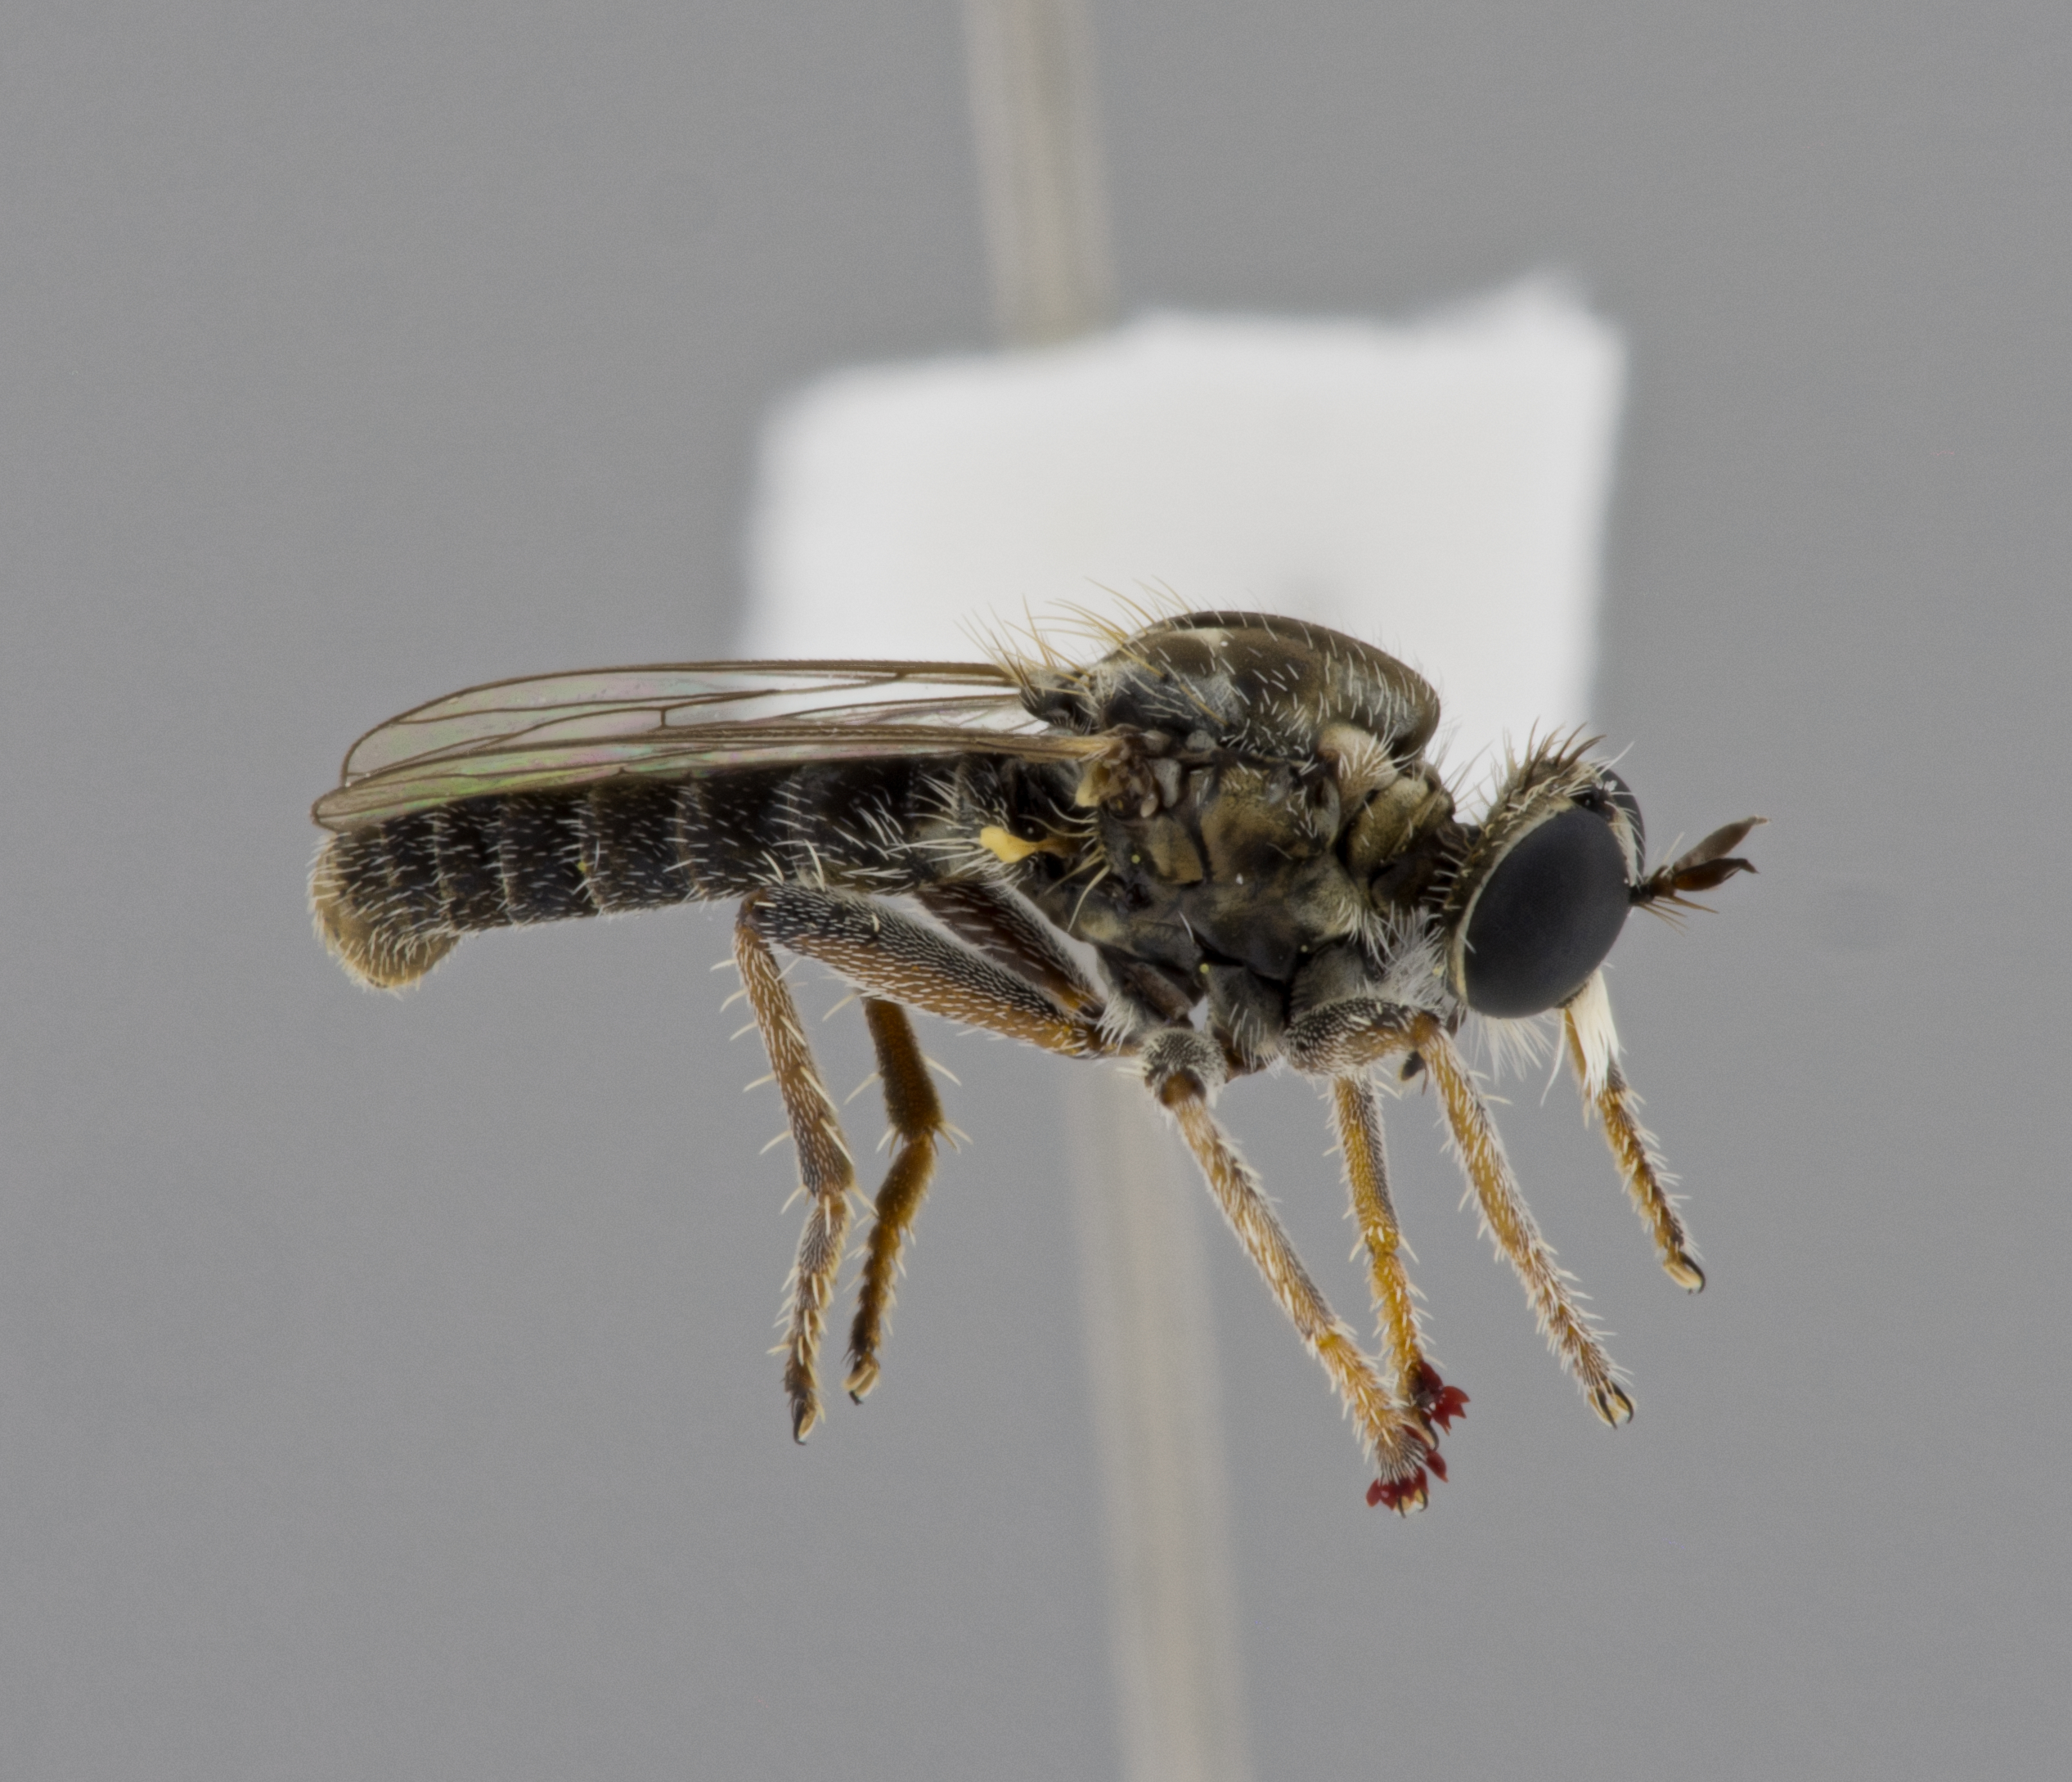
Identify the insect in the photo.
Habropogon capensis
